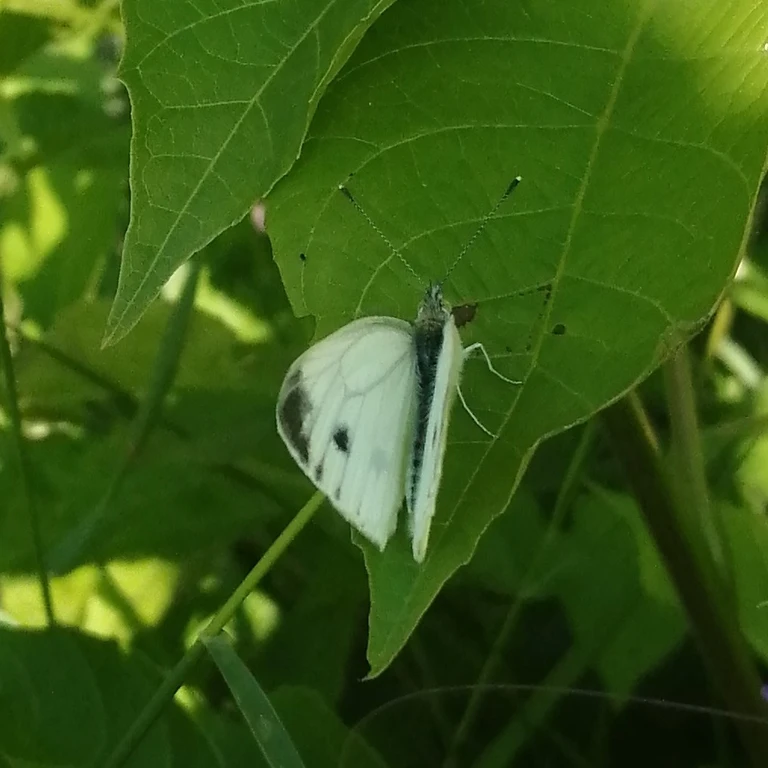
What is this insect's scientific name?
Pieris napi
